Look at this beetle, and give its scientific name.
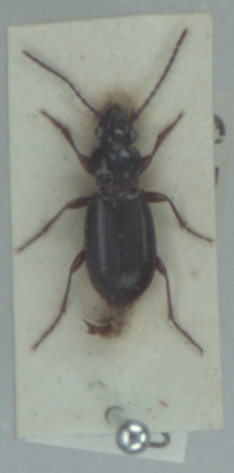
Patrobus atrorufus
